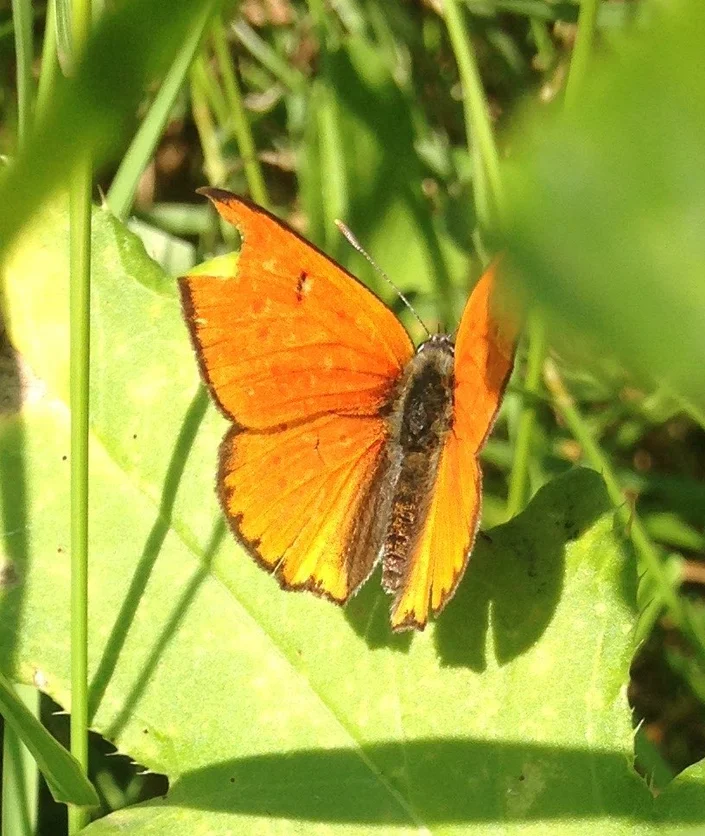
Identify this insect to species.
Lycaena dispar
